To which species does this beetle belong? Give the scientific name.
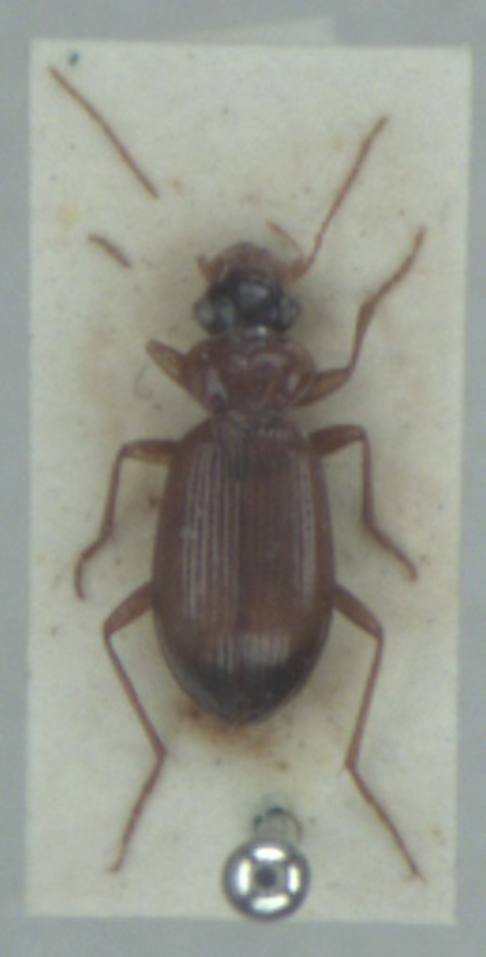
Leistus terminatus
